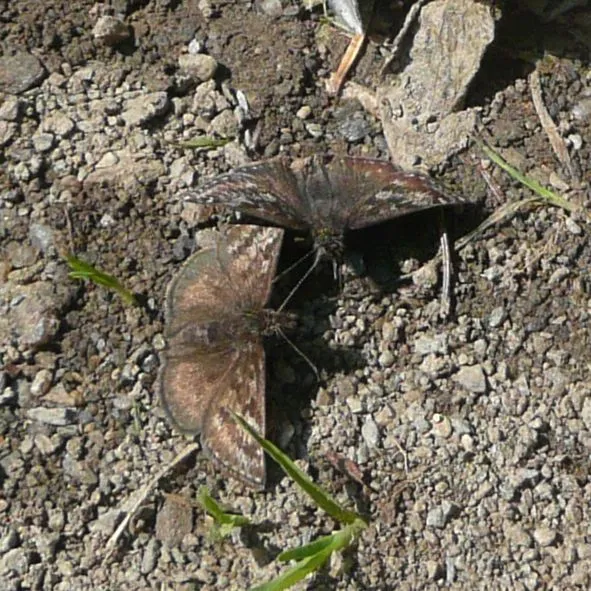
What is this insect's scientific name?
Erynnis tages
